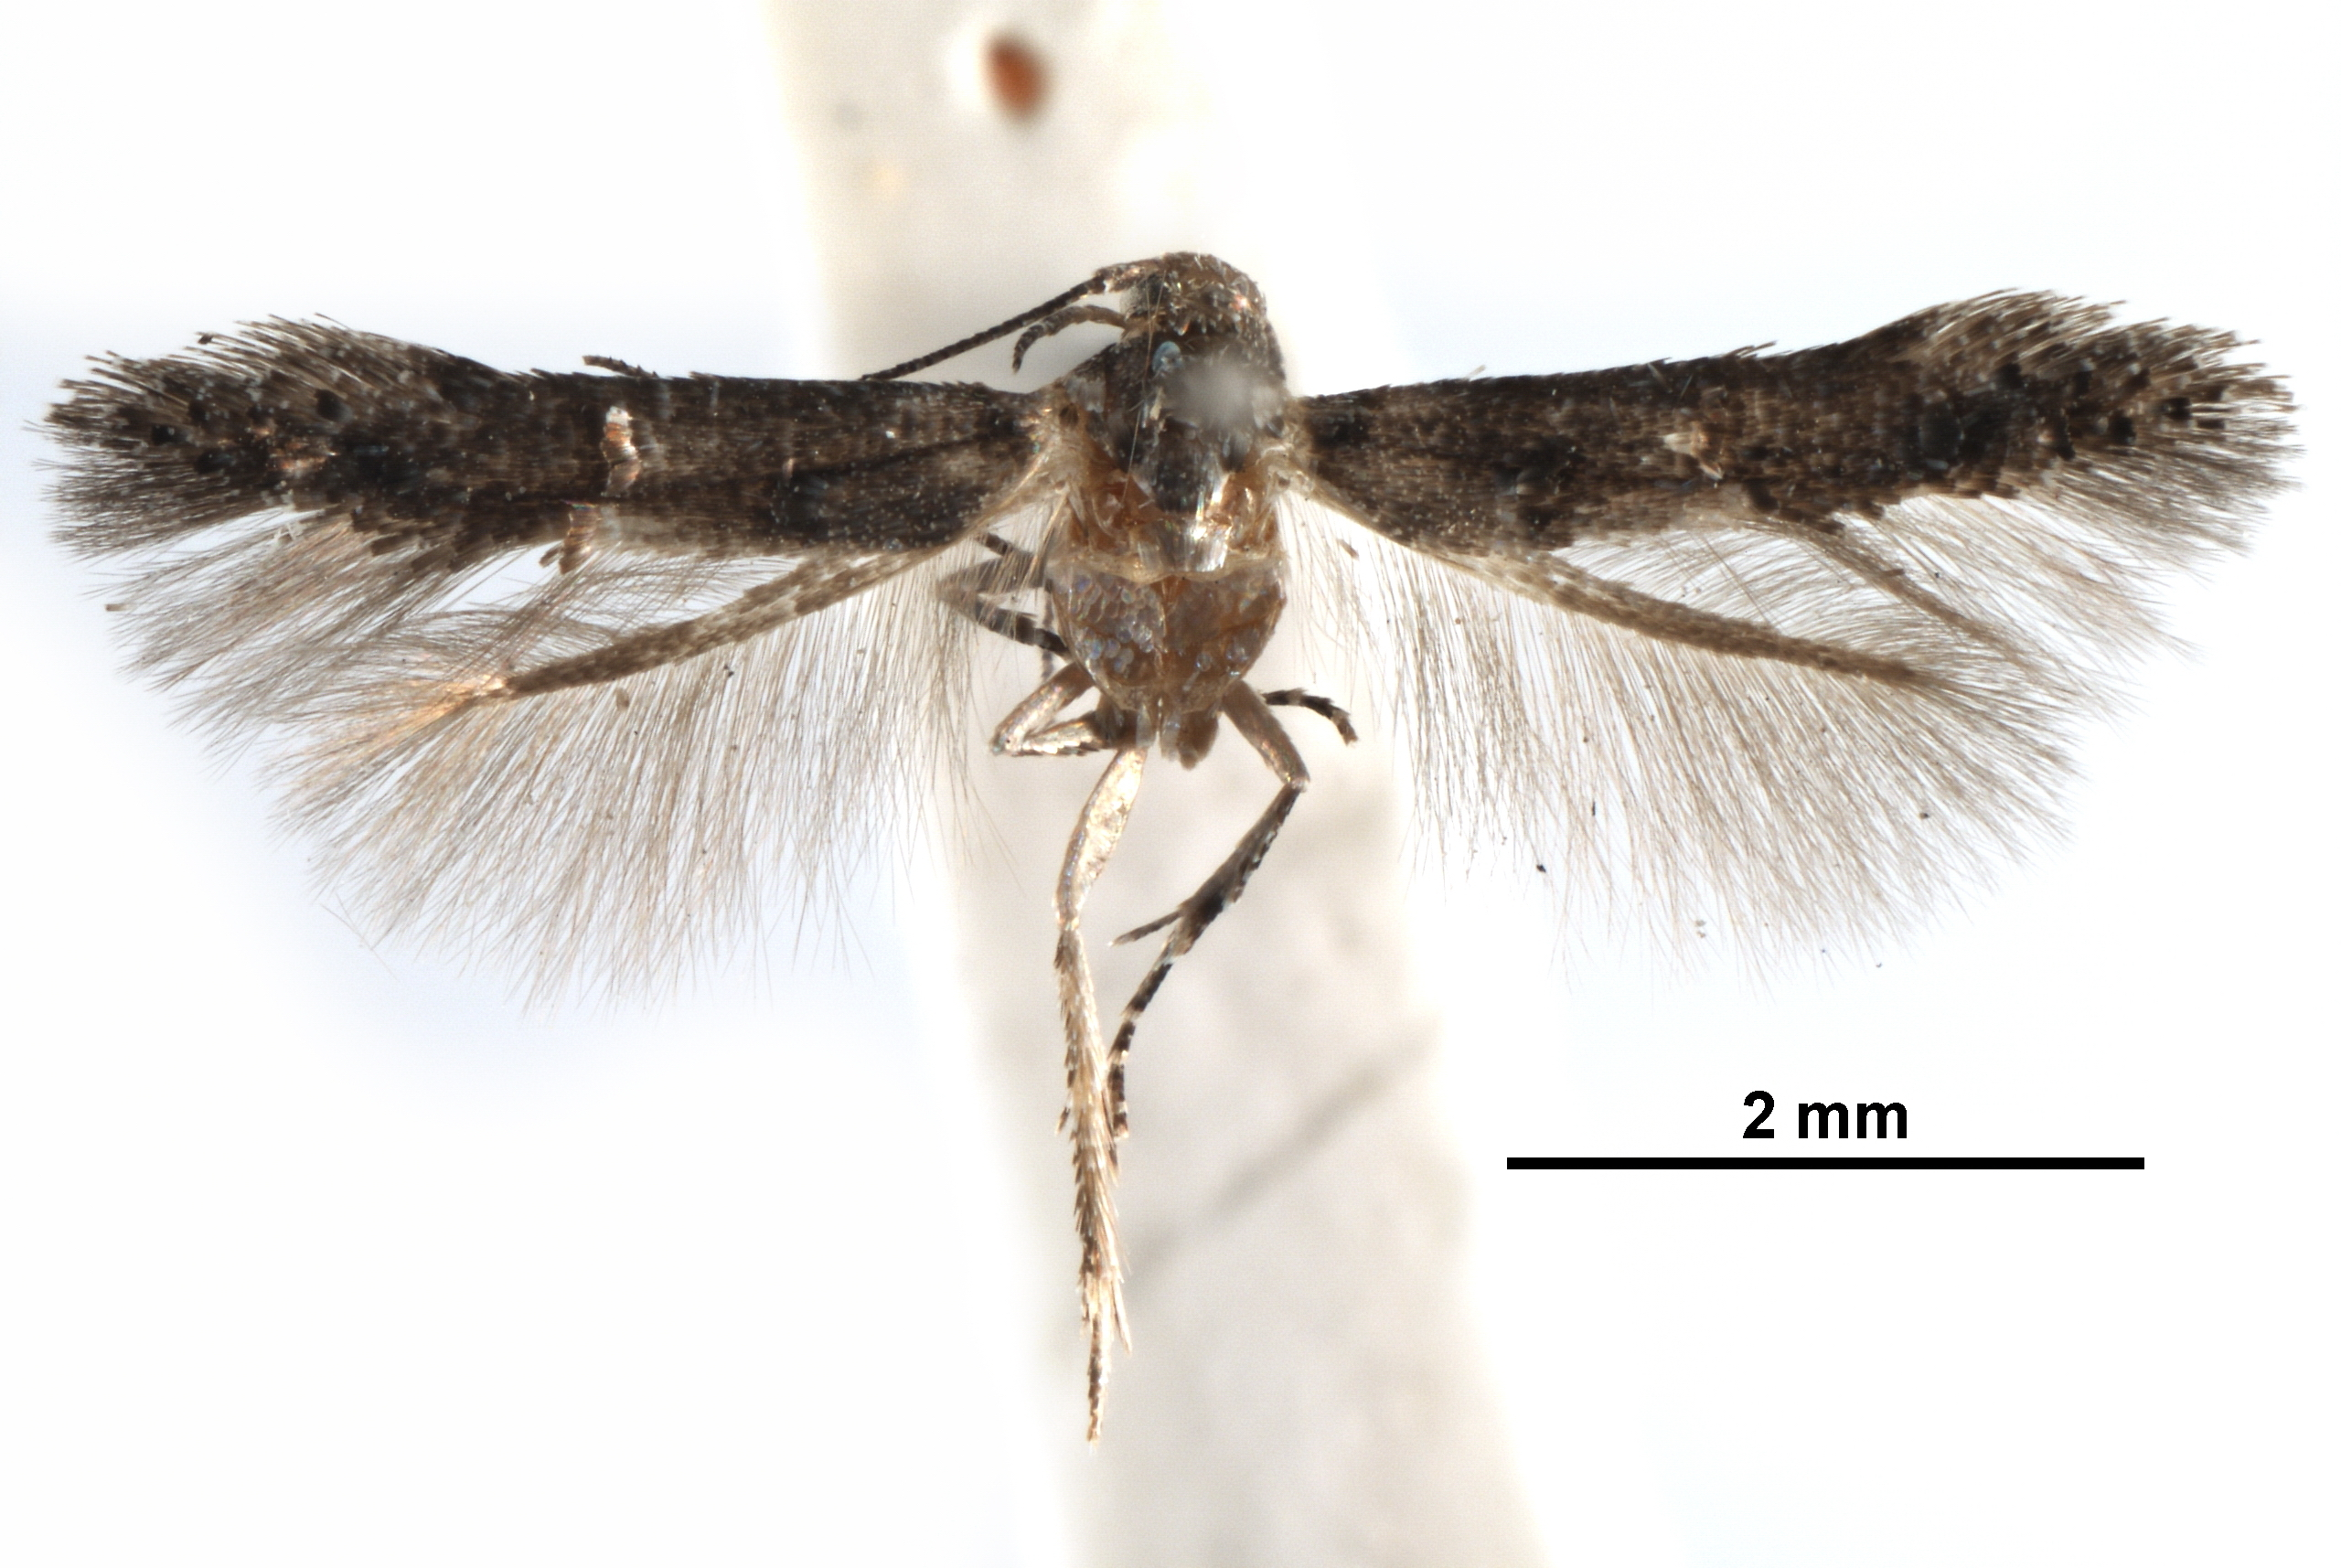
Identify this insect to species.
Stilbosis juvantis
